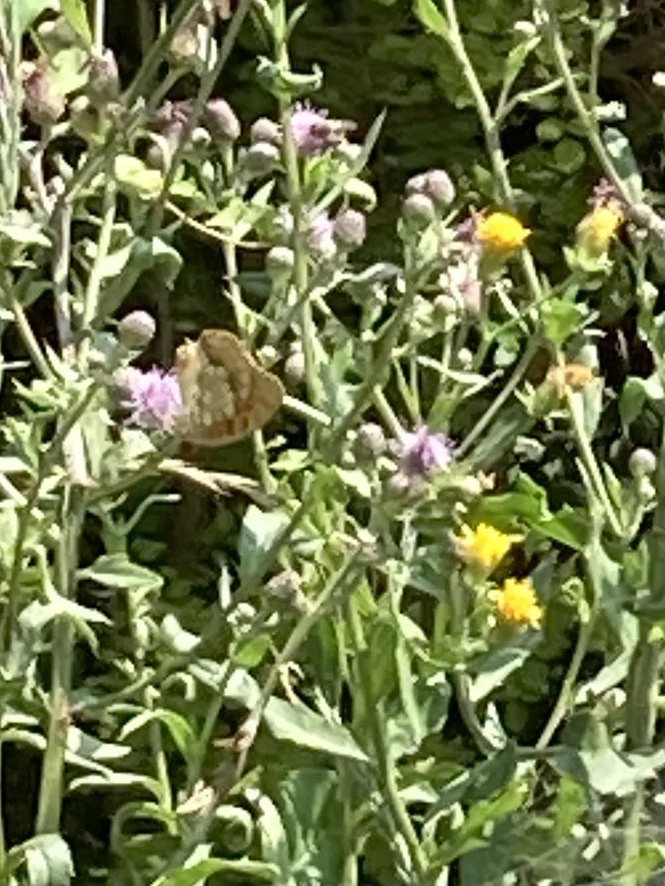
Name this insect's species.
Speyeria aglaja
